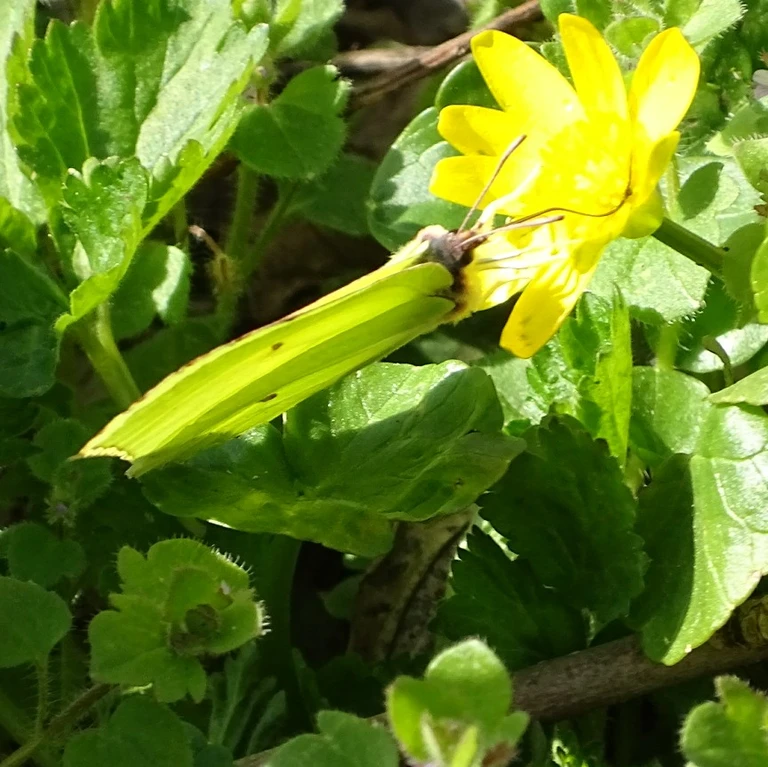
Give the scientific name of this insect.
Gonepteryx rhamni
